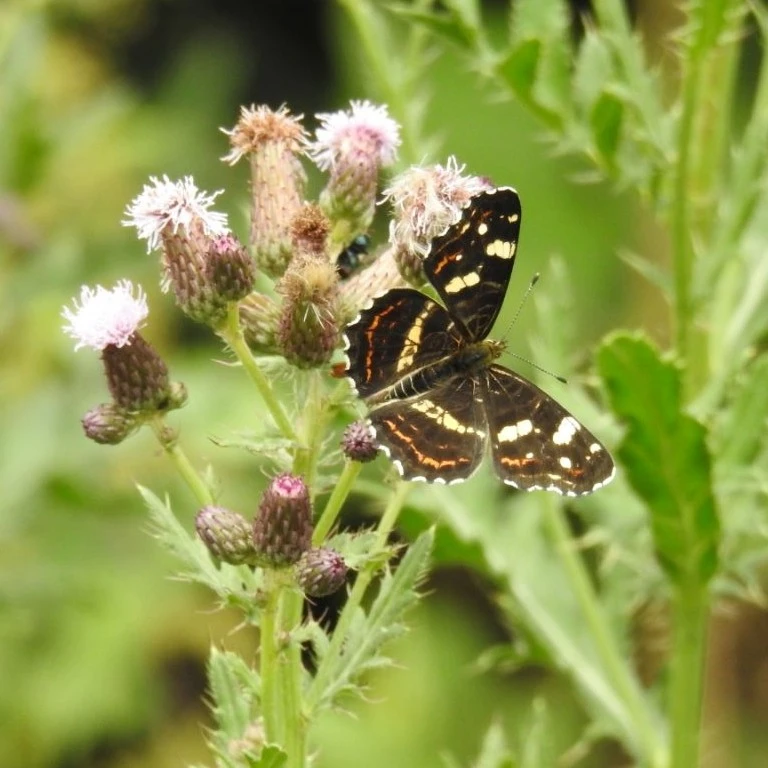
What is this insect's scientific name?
Araschnia levana
